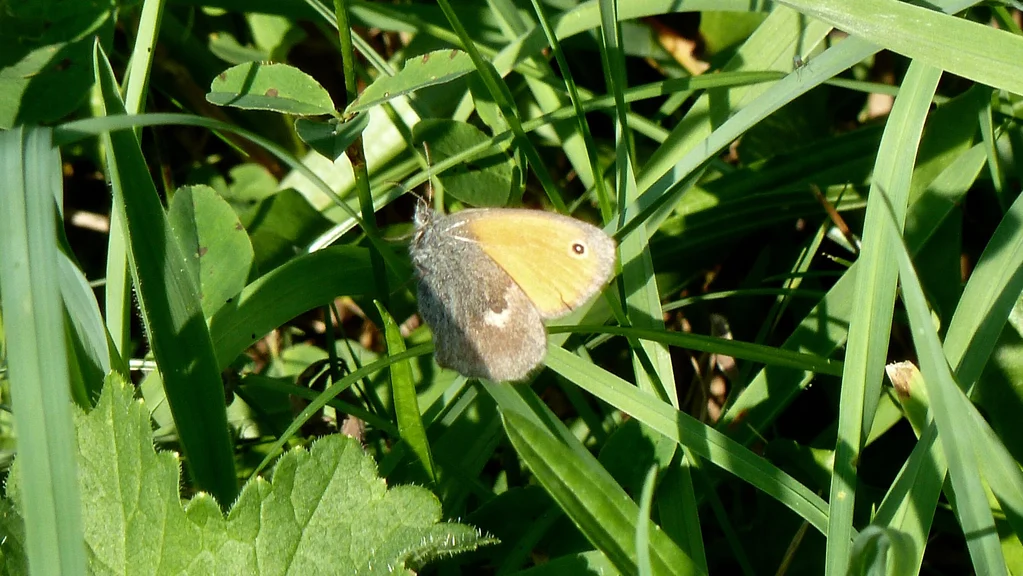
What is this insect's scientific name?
Coenonympha pamphilus
